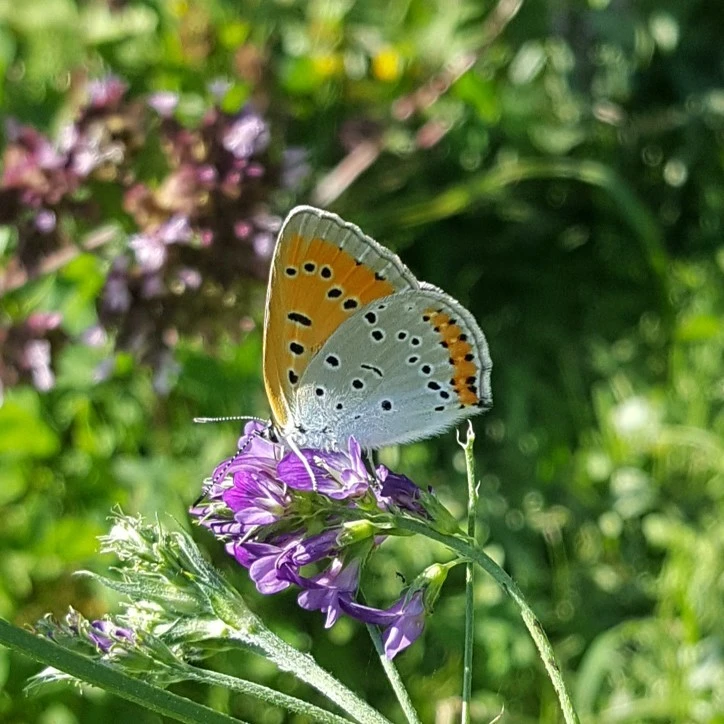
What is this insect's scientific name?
Lycaena dispar
